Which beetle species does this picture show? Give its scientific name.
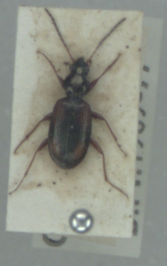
Bembidion fluviatile
